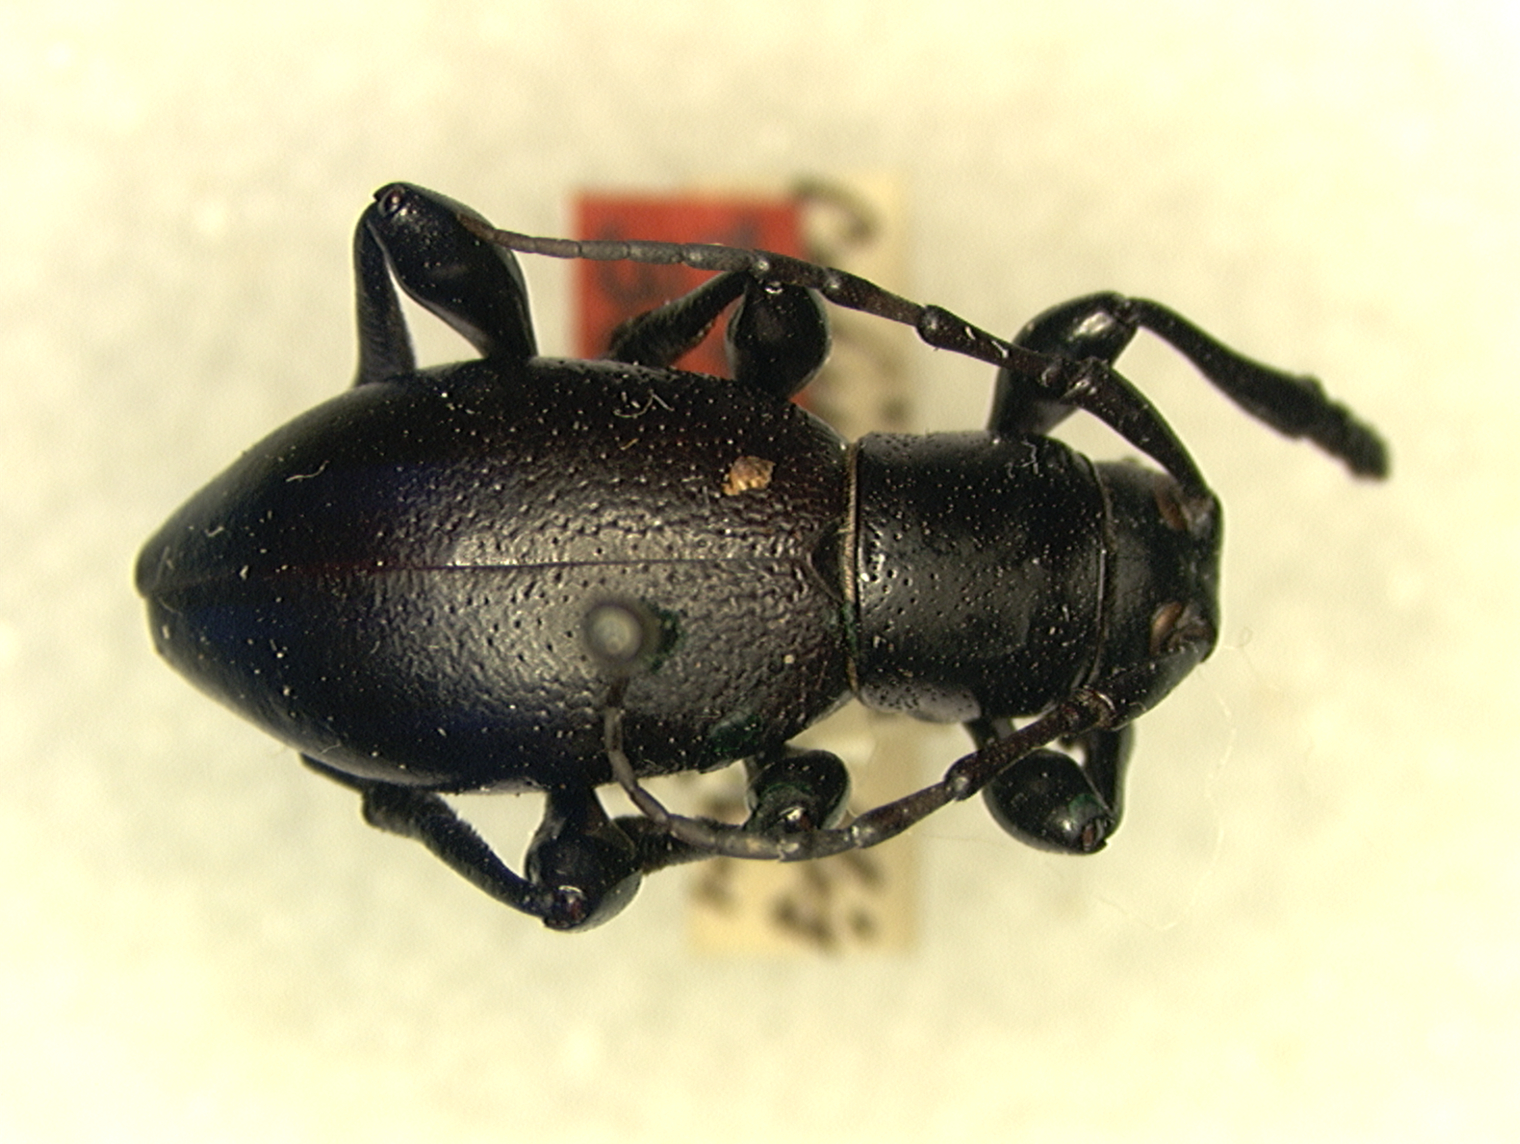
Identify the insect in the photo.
Moneilema appressum (also Moneilema cylindricollis)
